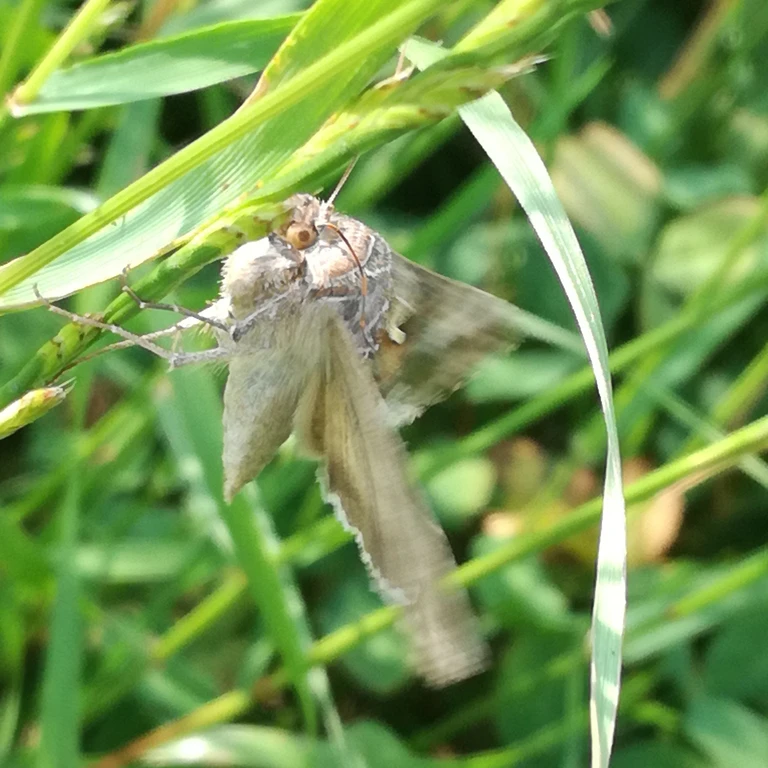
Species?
Autographa gamma
